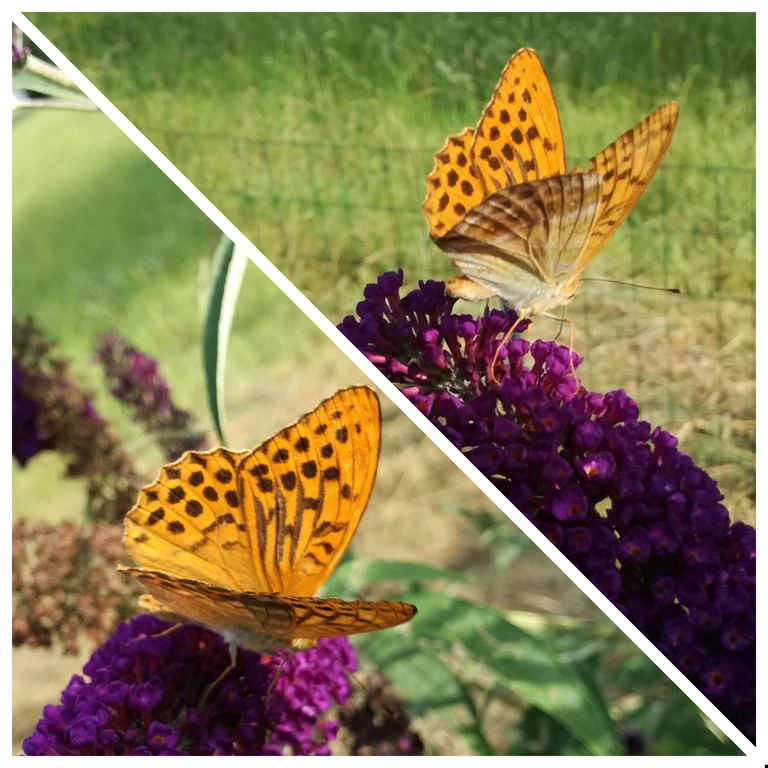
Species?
Argynnis paphia
